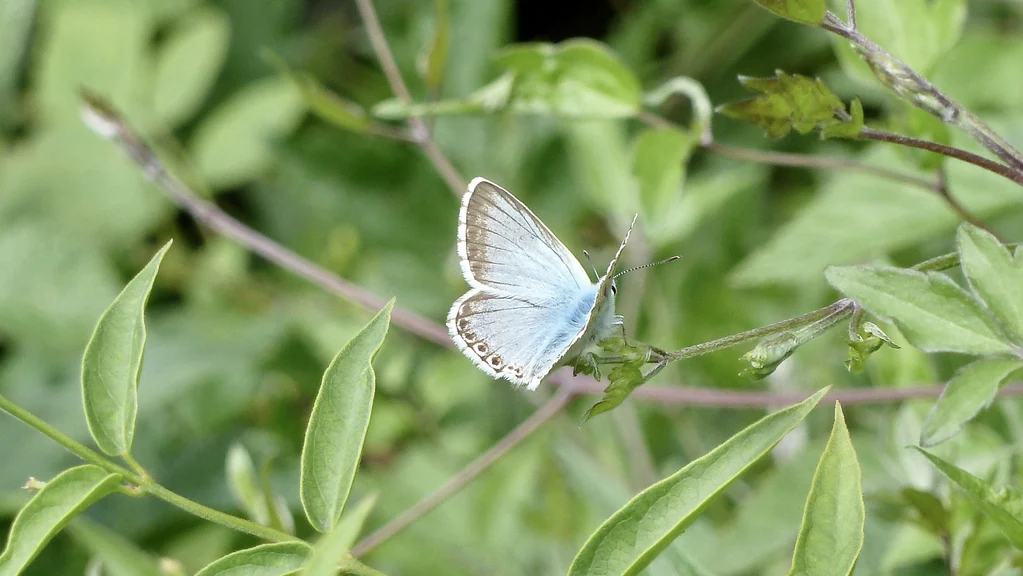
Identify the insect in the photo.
Lysandra coridon
